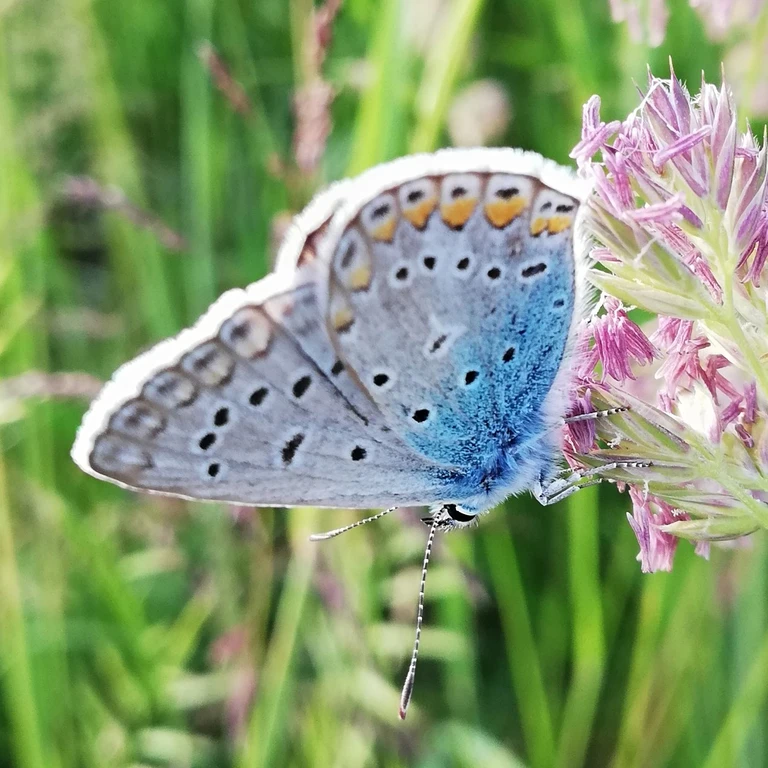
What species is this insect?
Polyommatus icarus
